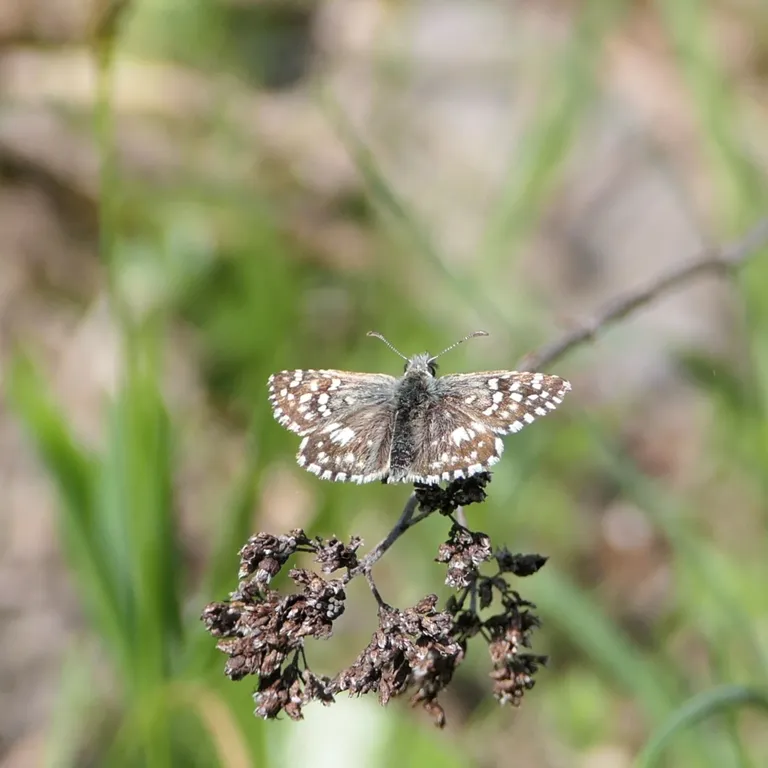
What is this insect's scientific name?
Pyrgus malvae
